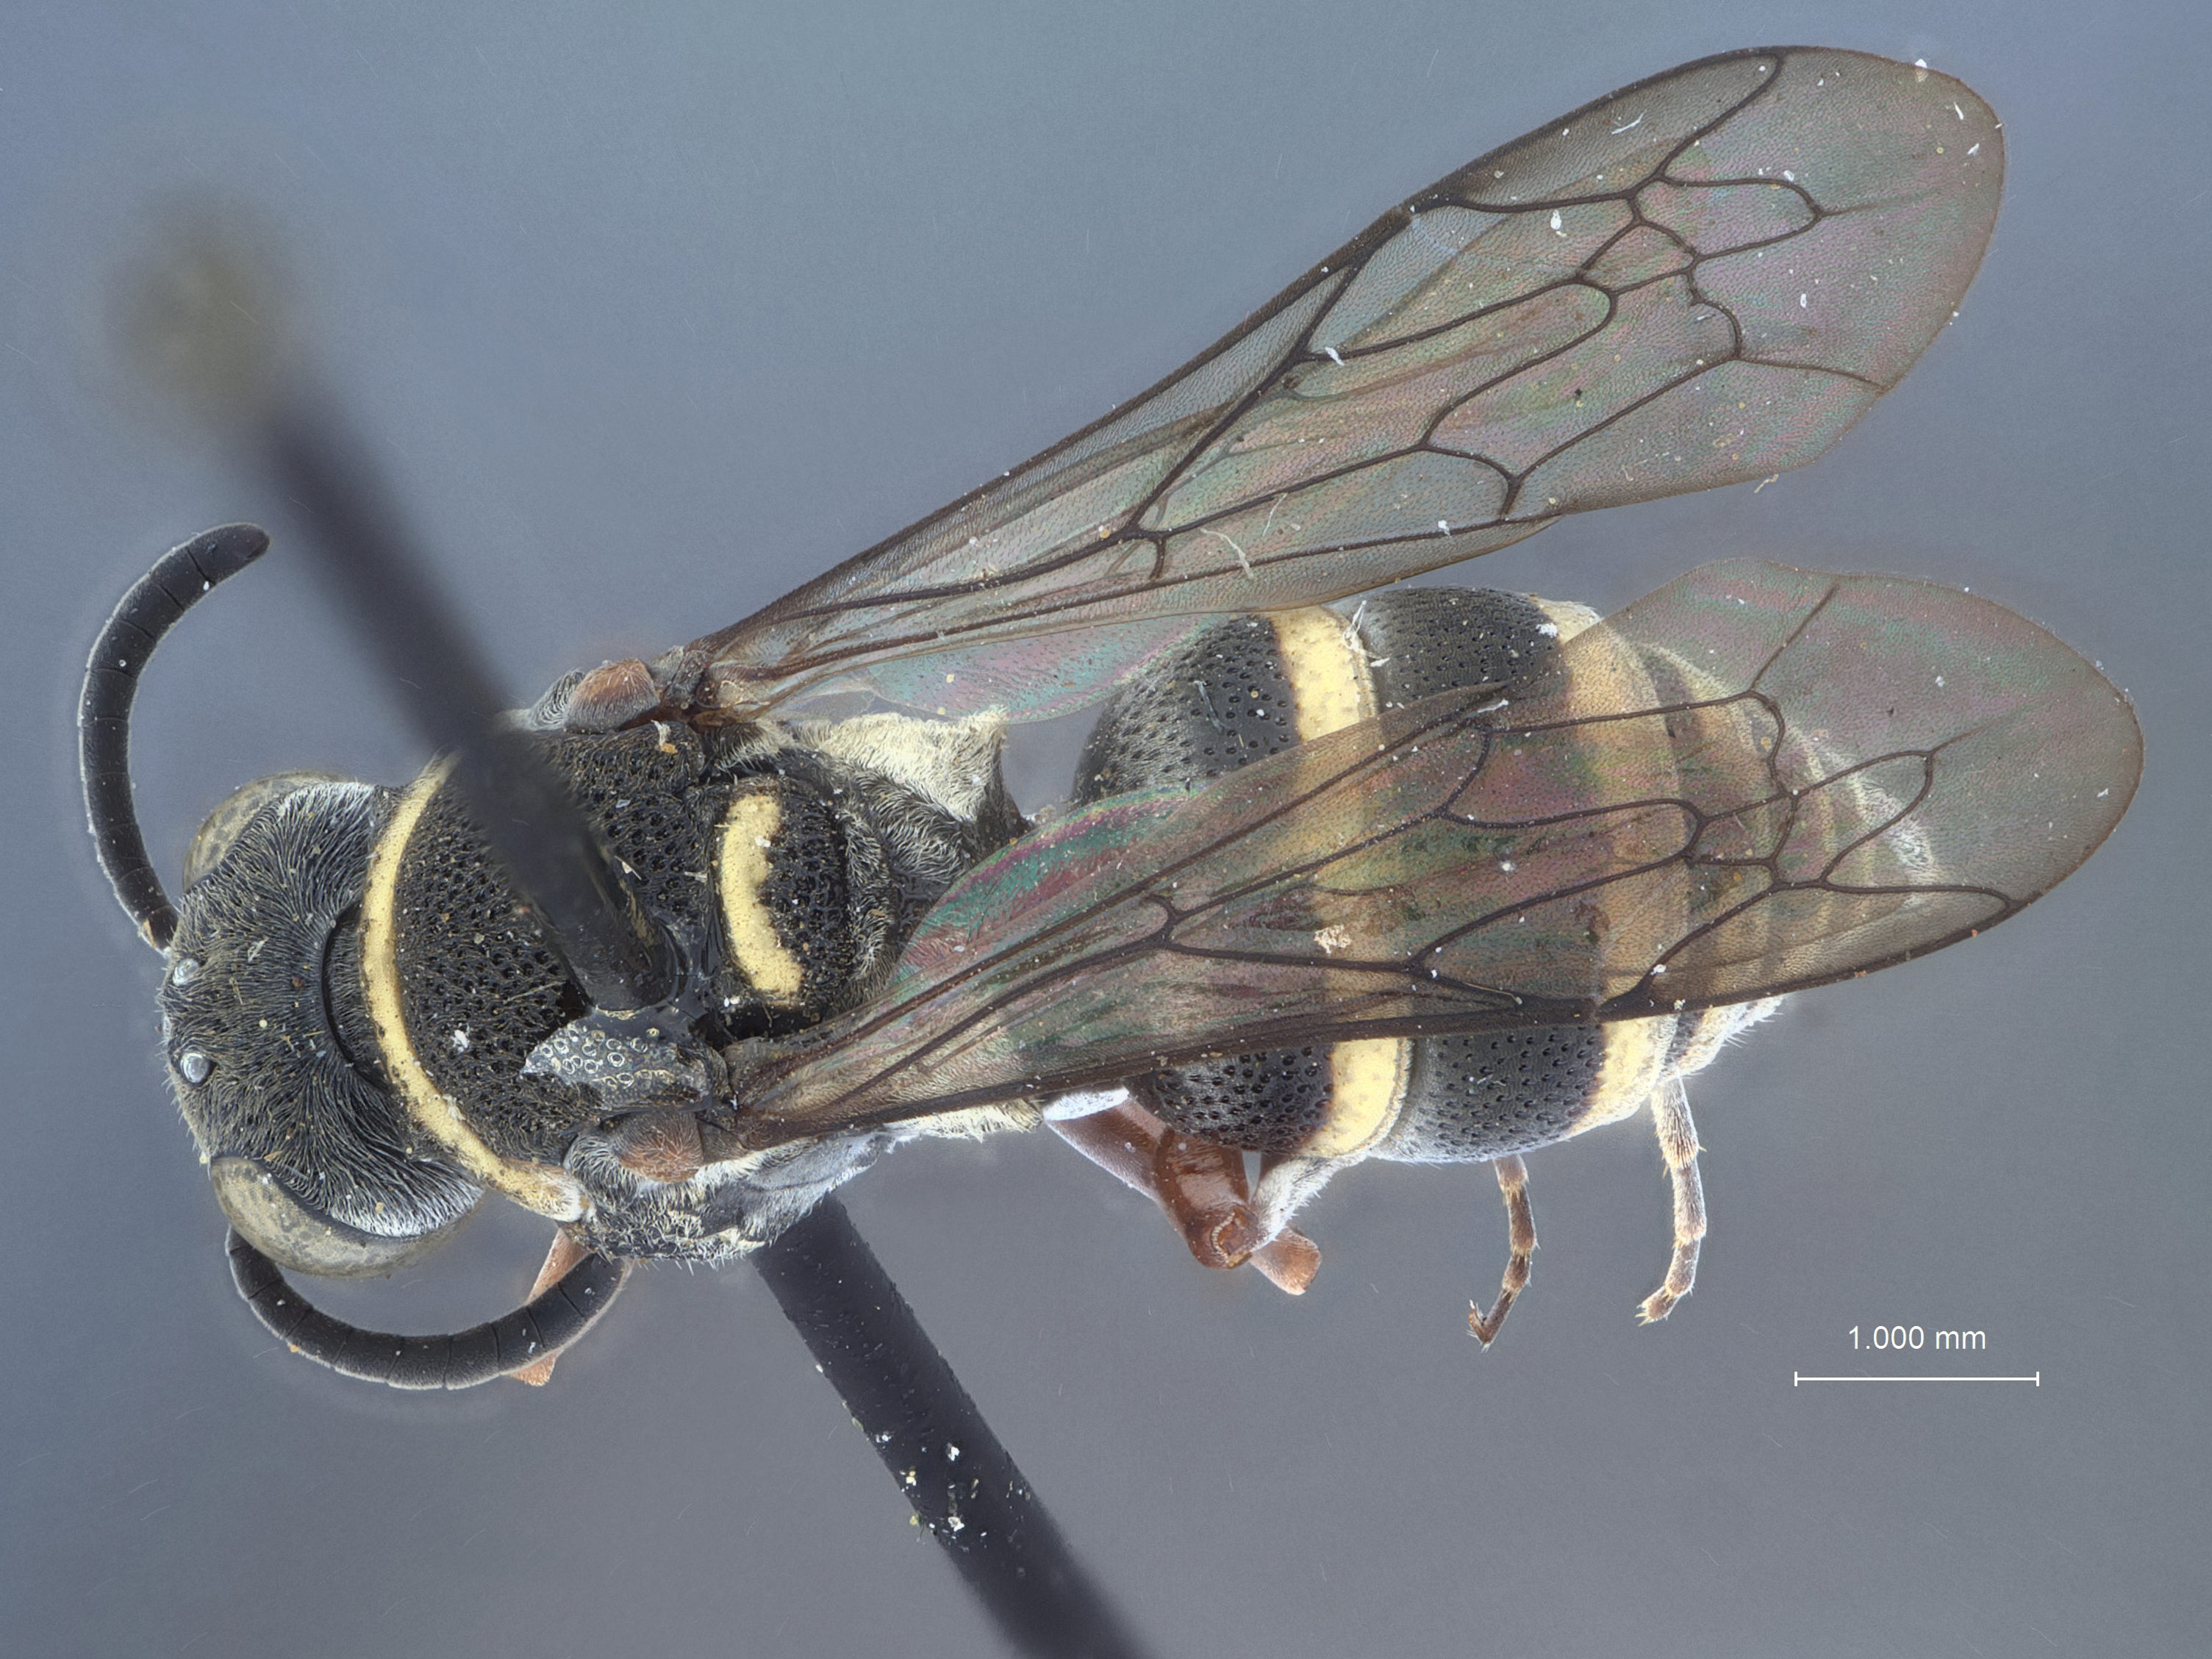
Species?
Brachystegus guatemalensis
